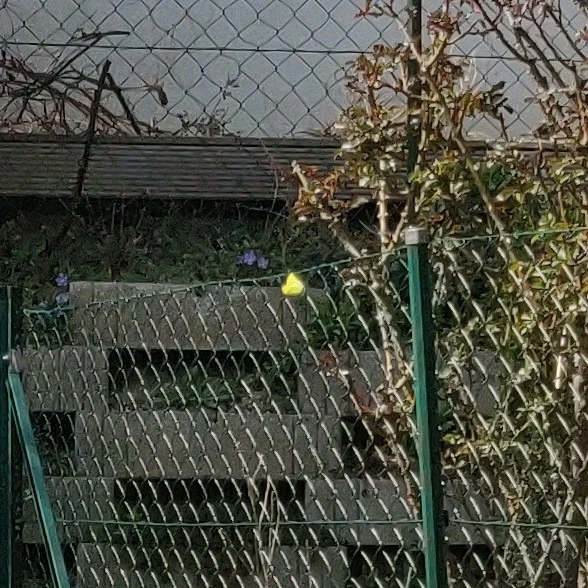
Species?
Gonepteryx rhamni
